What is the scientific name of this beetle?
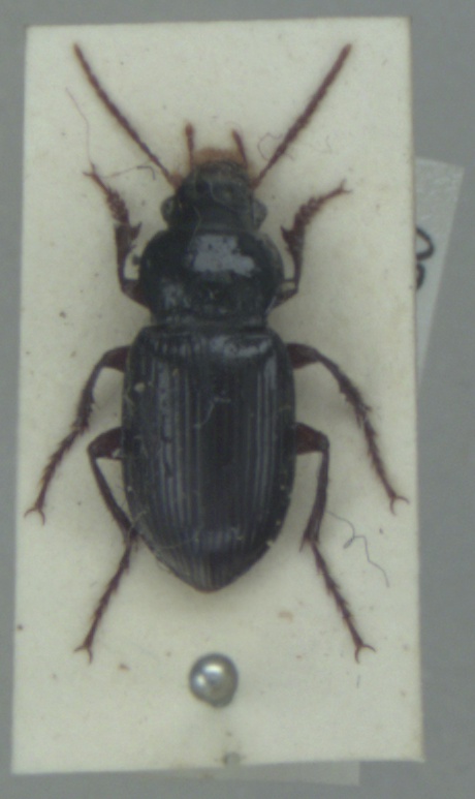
Amara aulica
